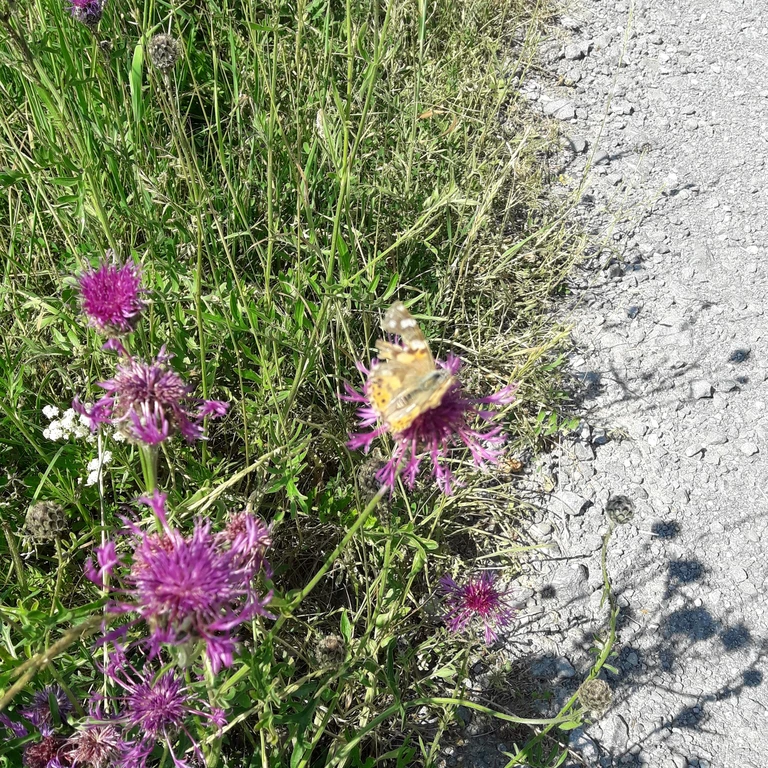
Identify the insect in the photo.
Vanessa cardui
